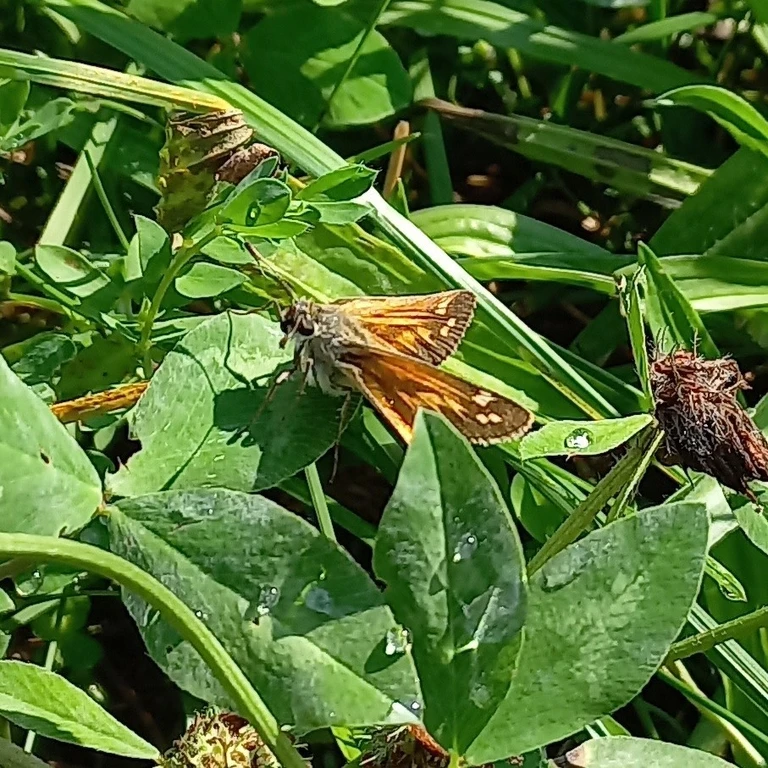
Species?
Hesperia comma
